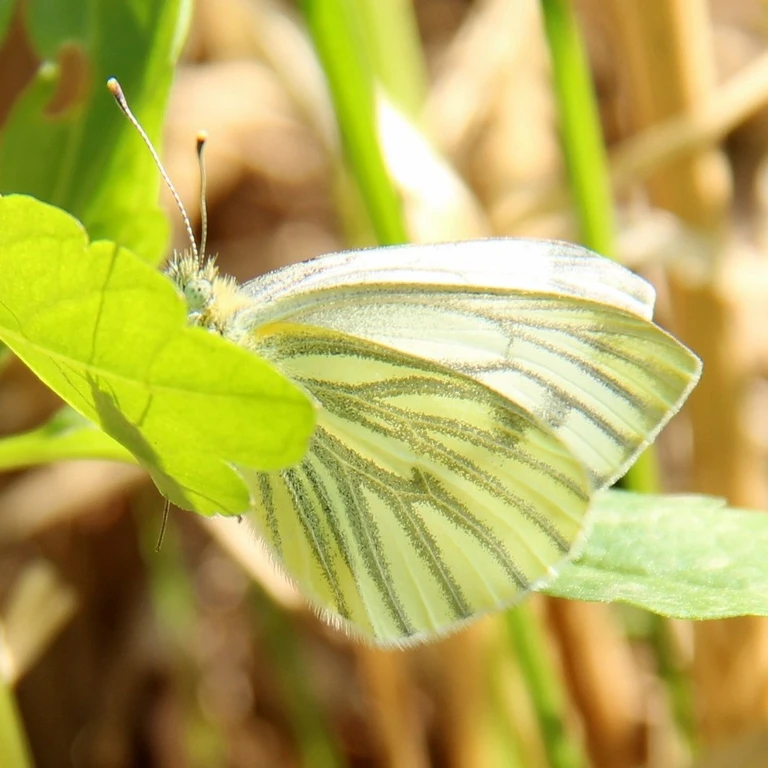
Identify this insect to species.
Pieris napi
